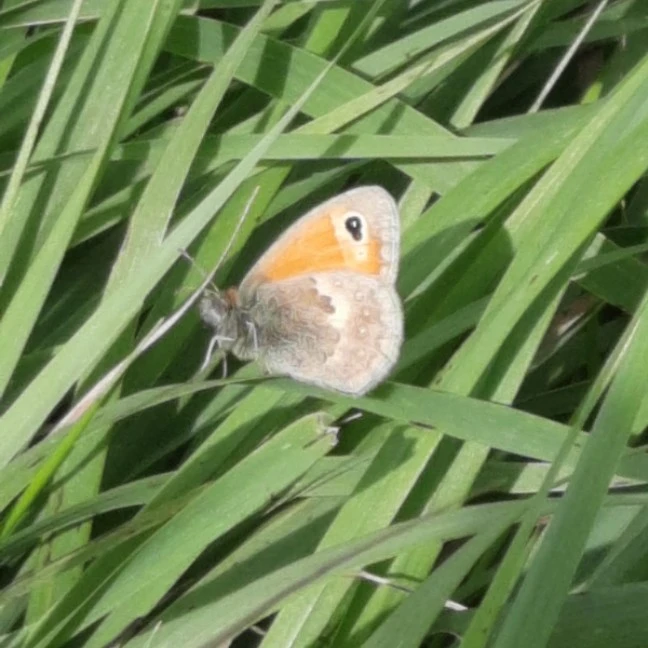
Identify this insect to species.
Coenonympha pamphilus
